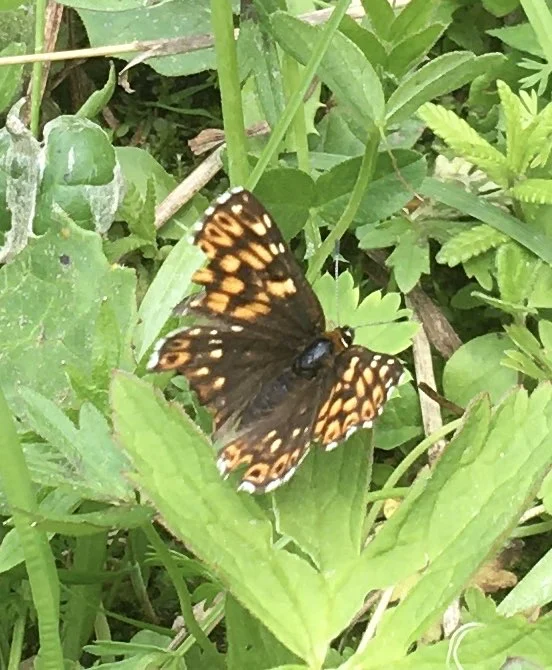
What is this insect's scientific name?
Hamearis lucina
